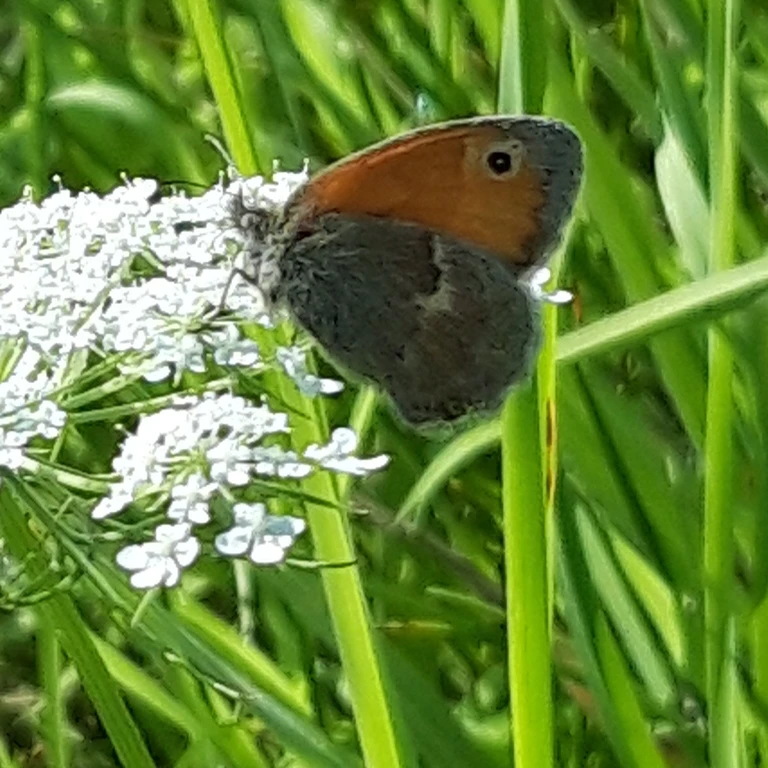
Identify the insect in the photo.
Coenonympha pamphilus
